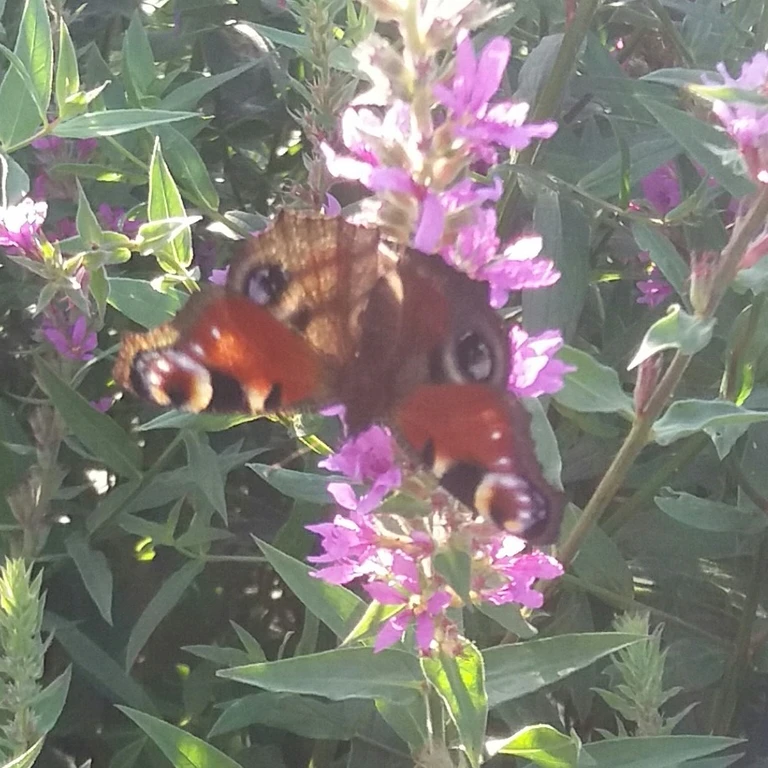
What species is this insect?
Aglais io
